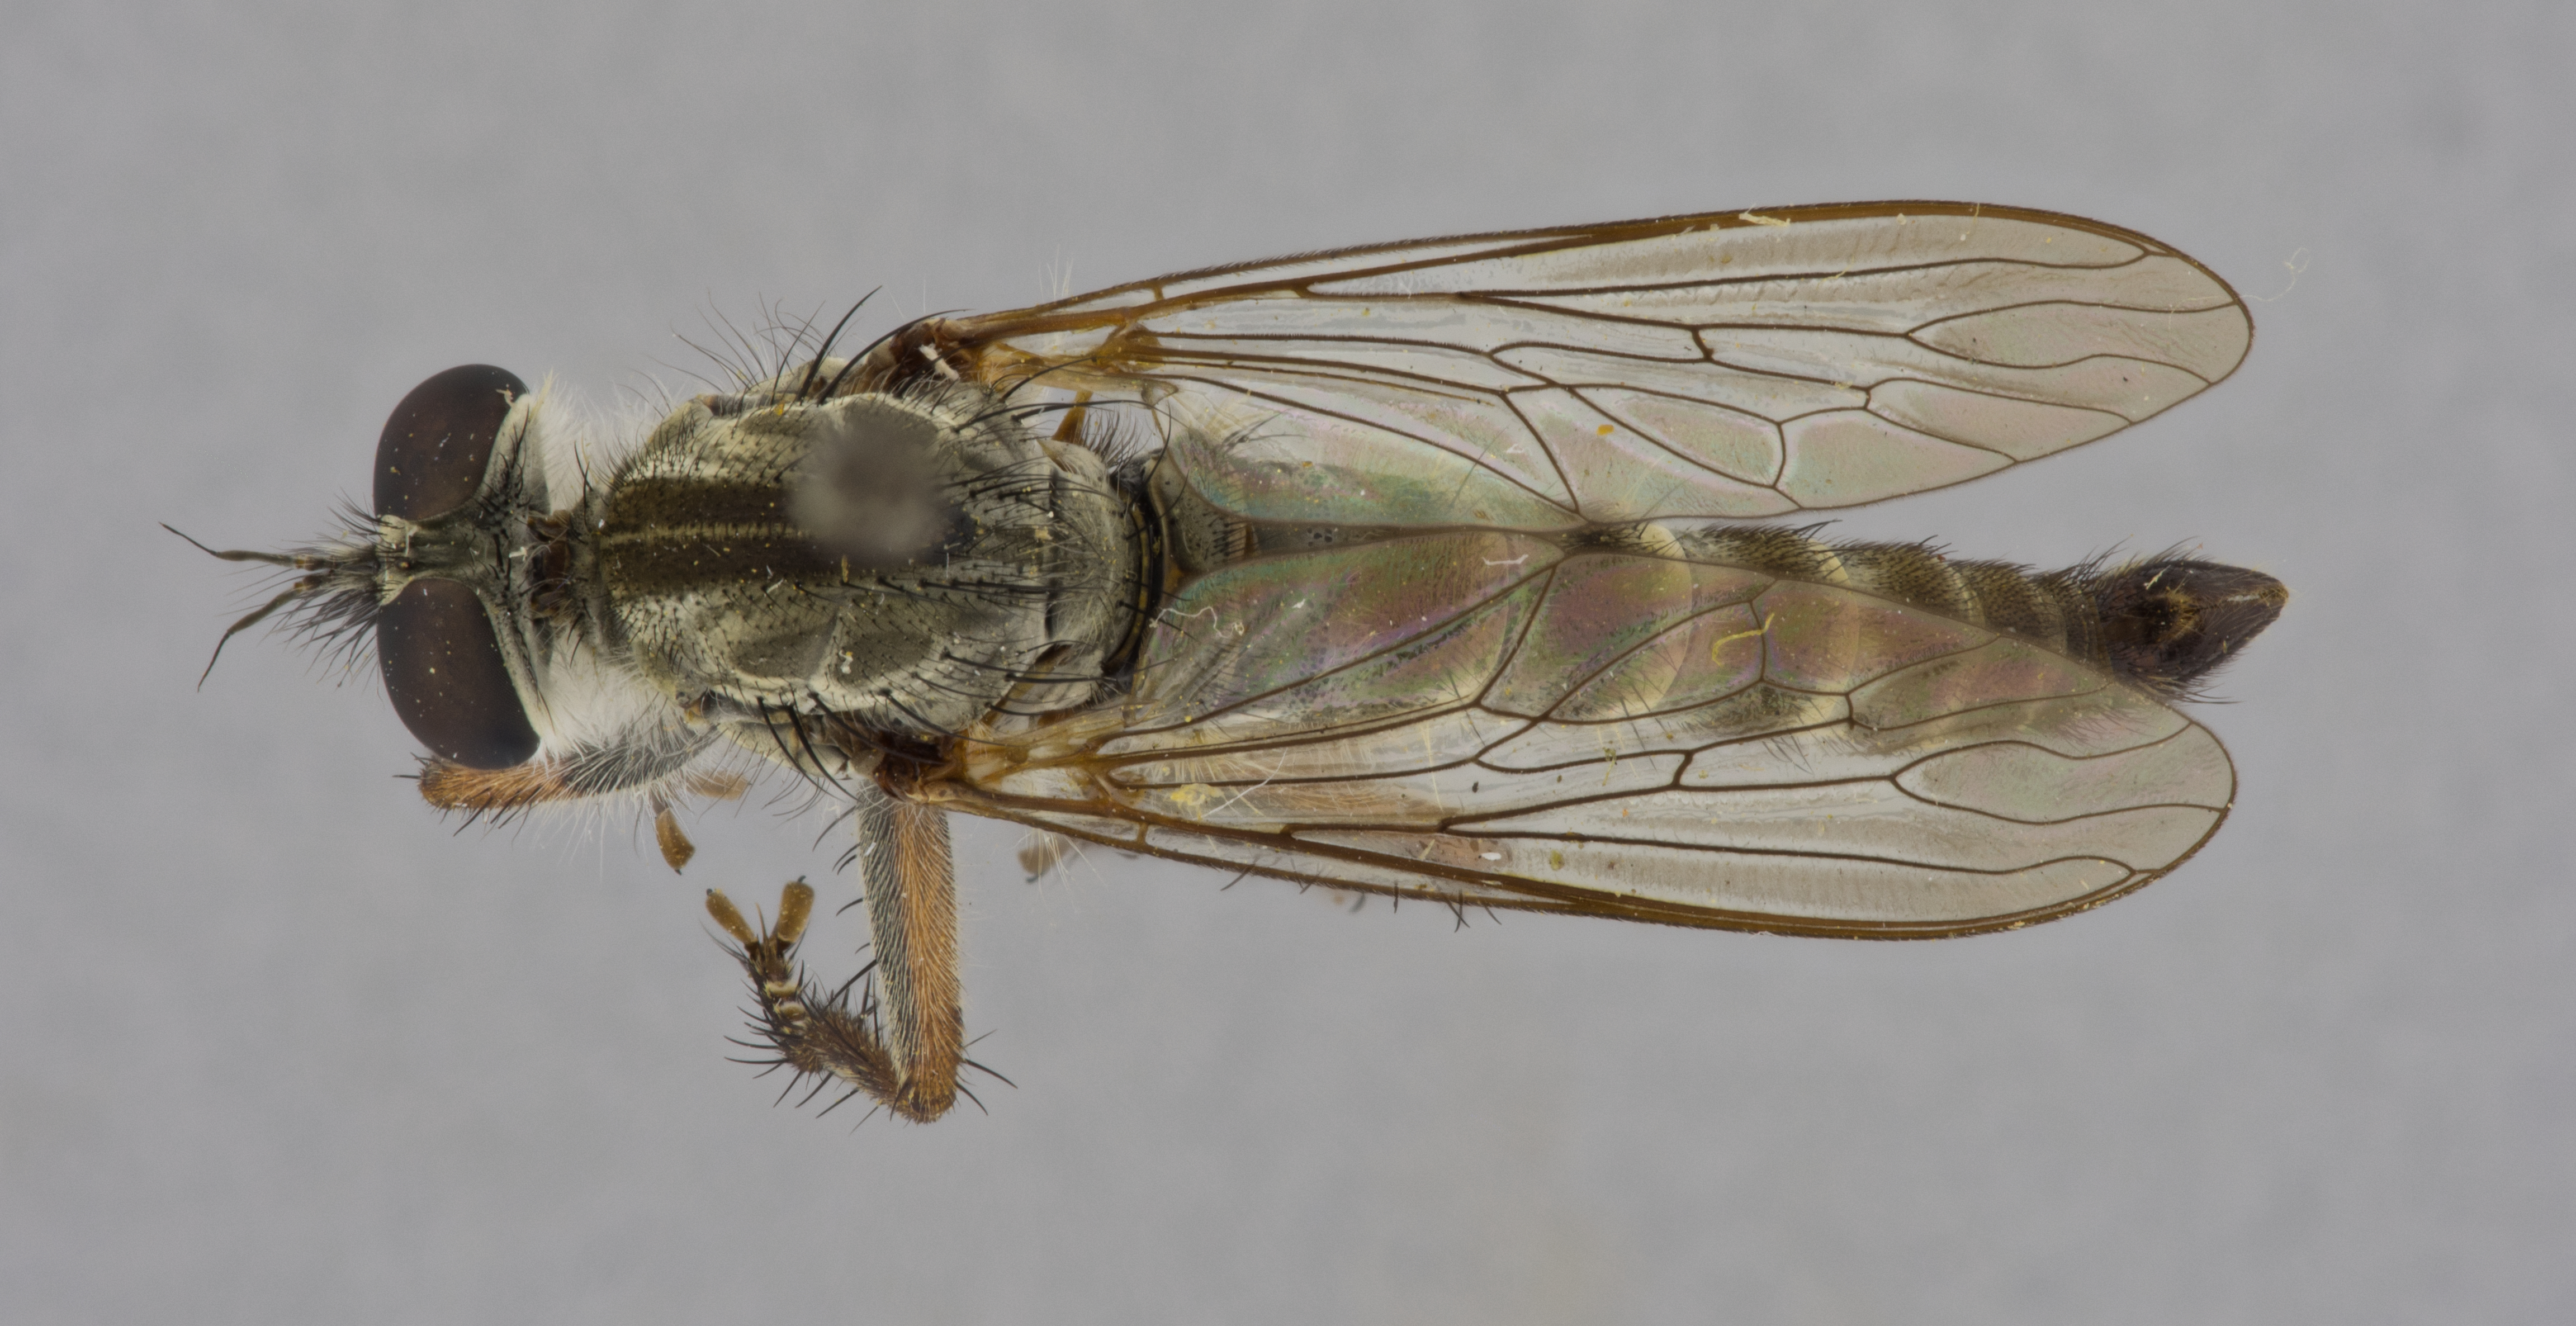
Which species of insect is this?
Tolmerus atricapillus
